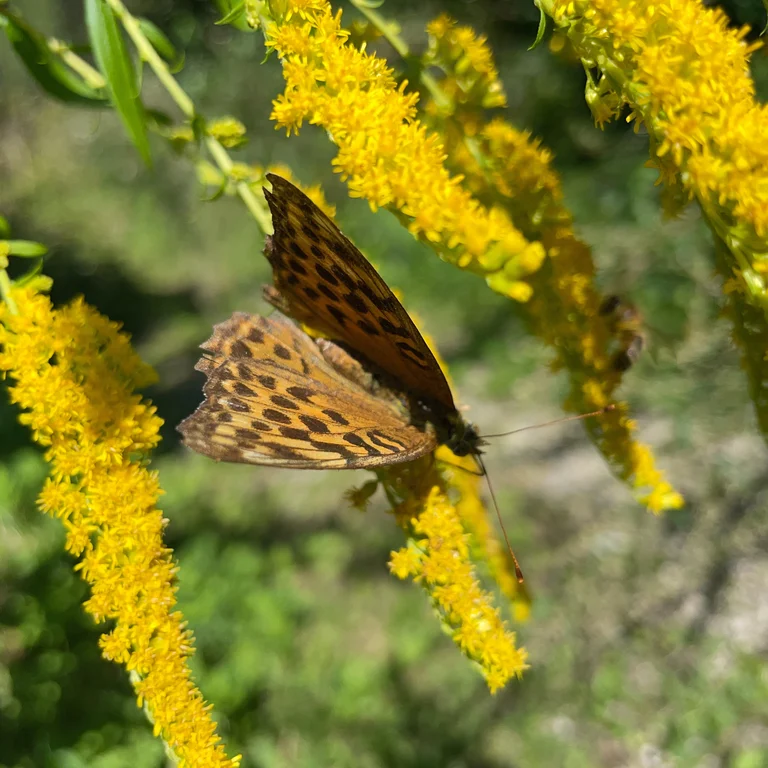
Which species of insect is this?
Argynnis paphia
